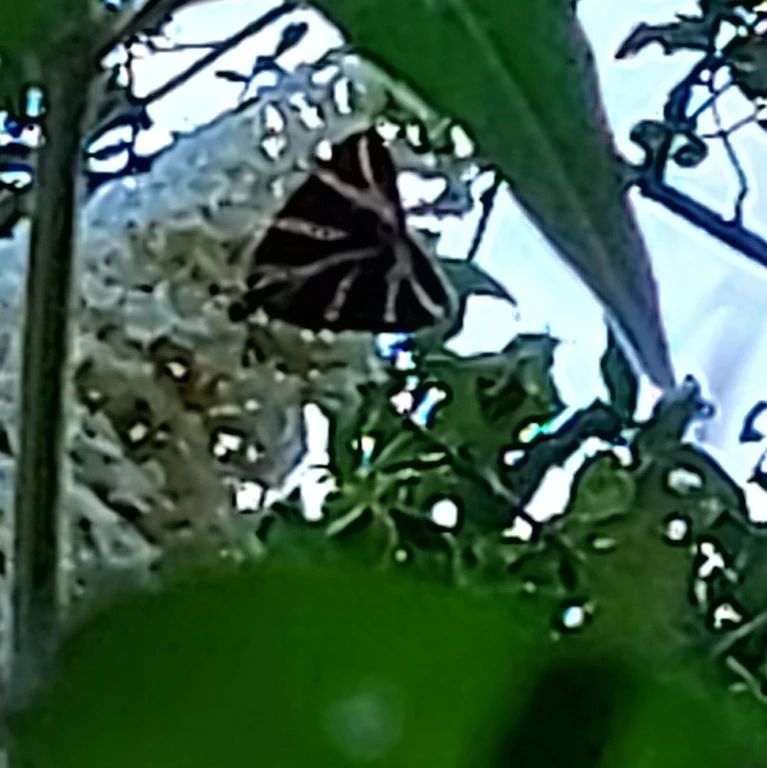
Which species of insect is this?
Euplagia quadripunctaria
